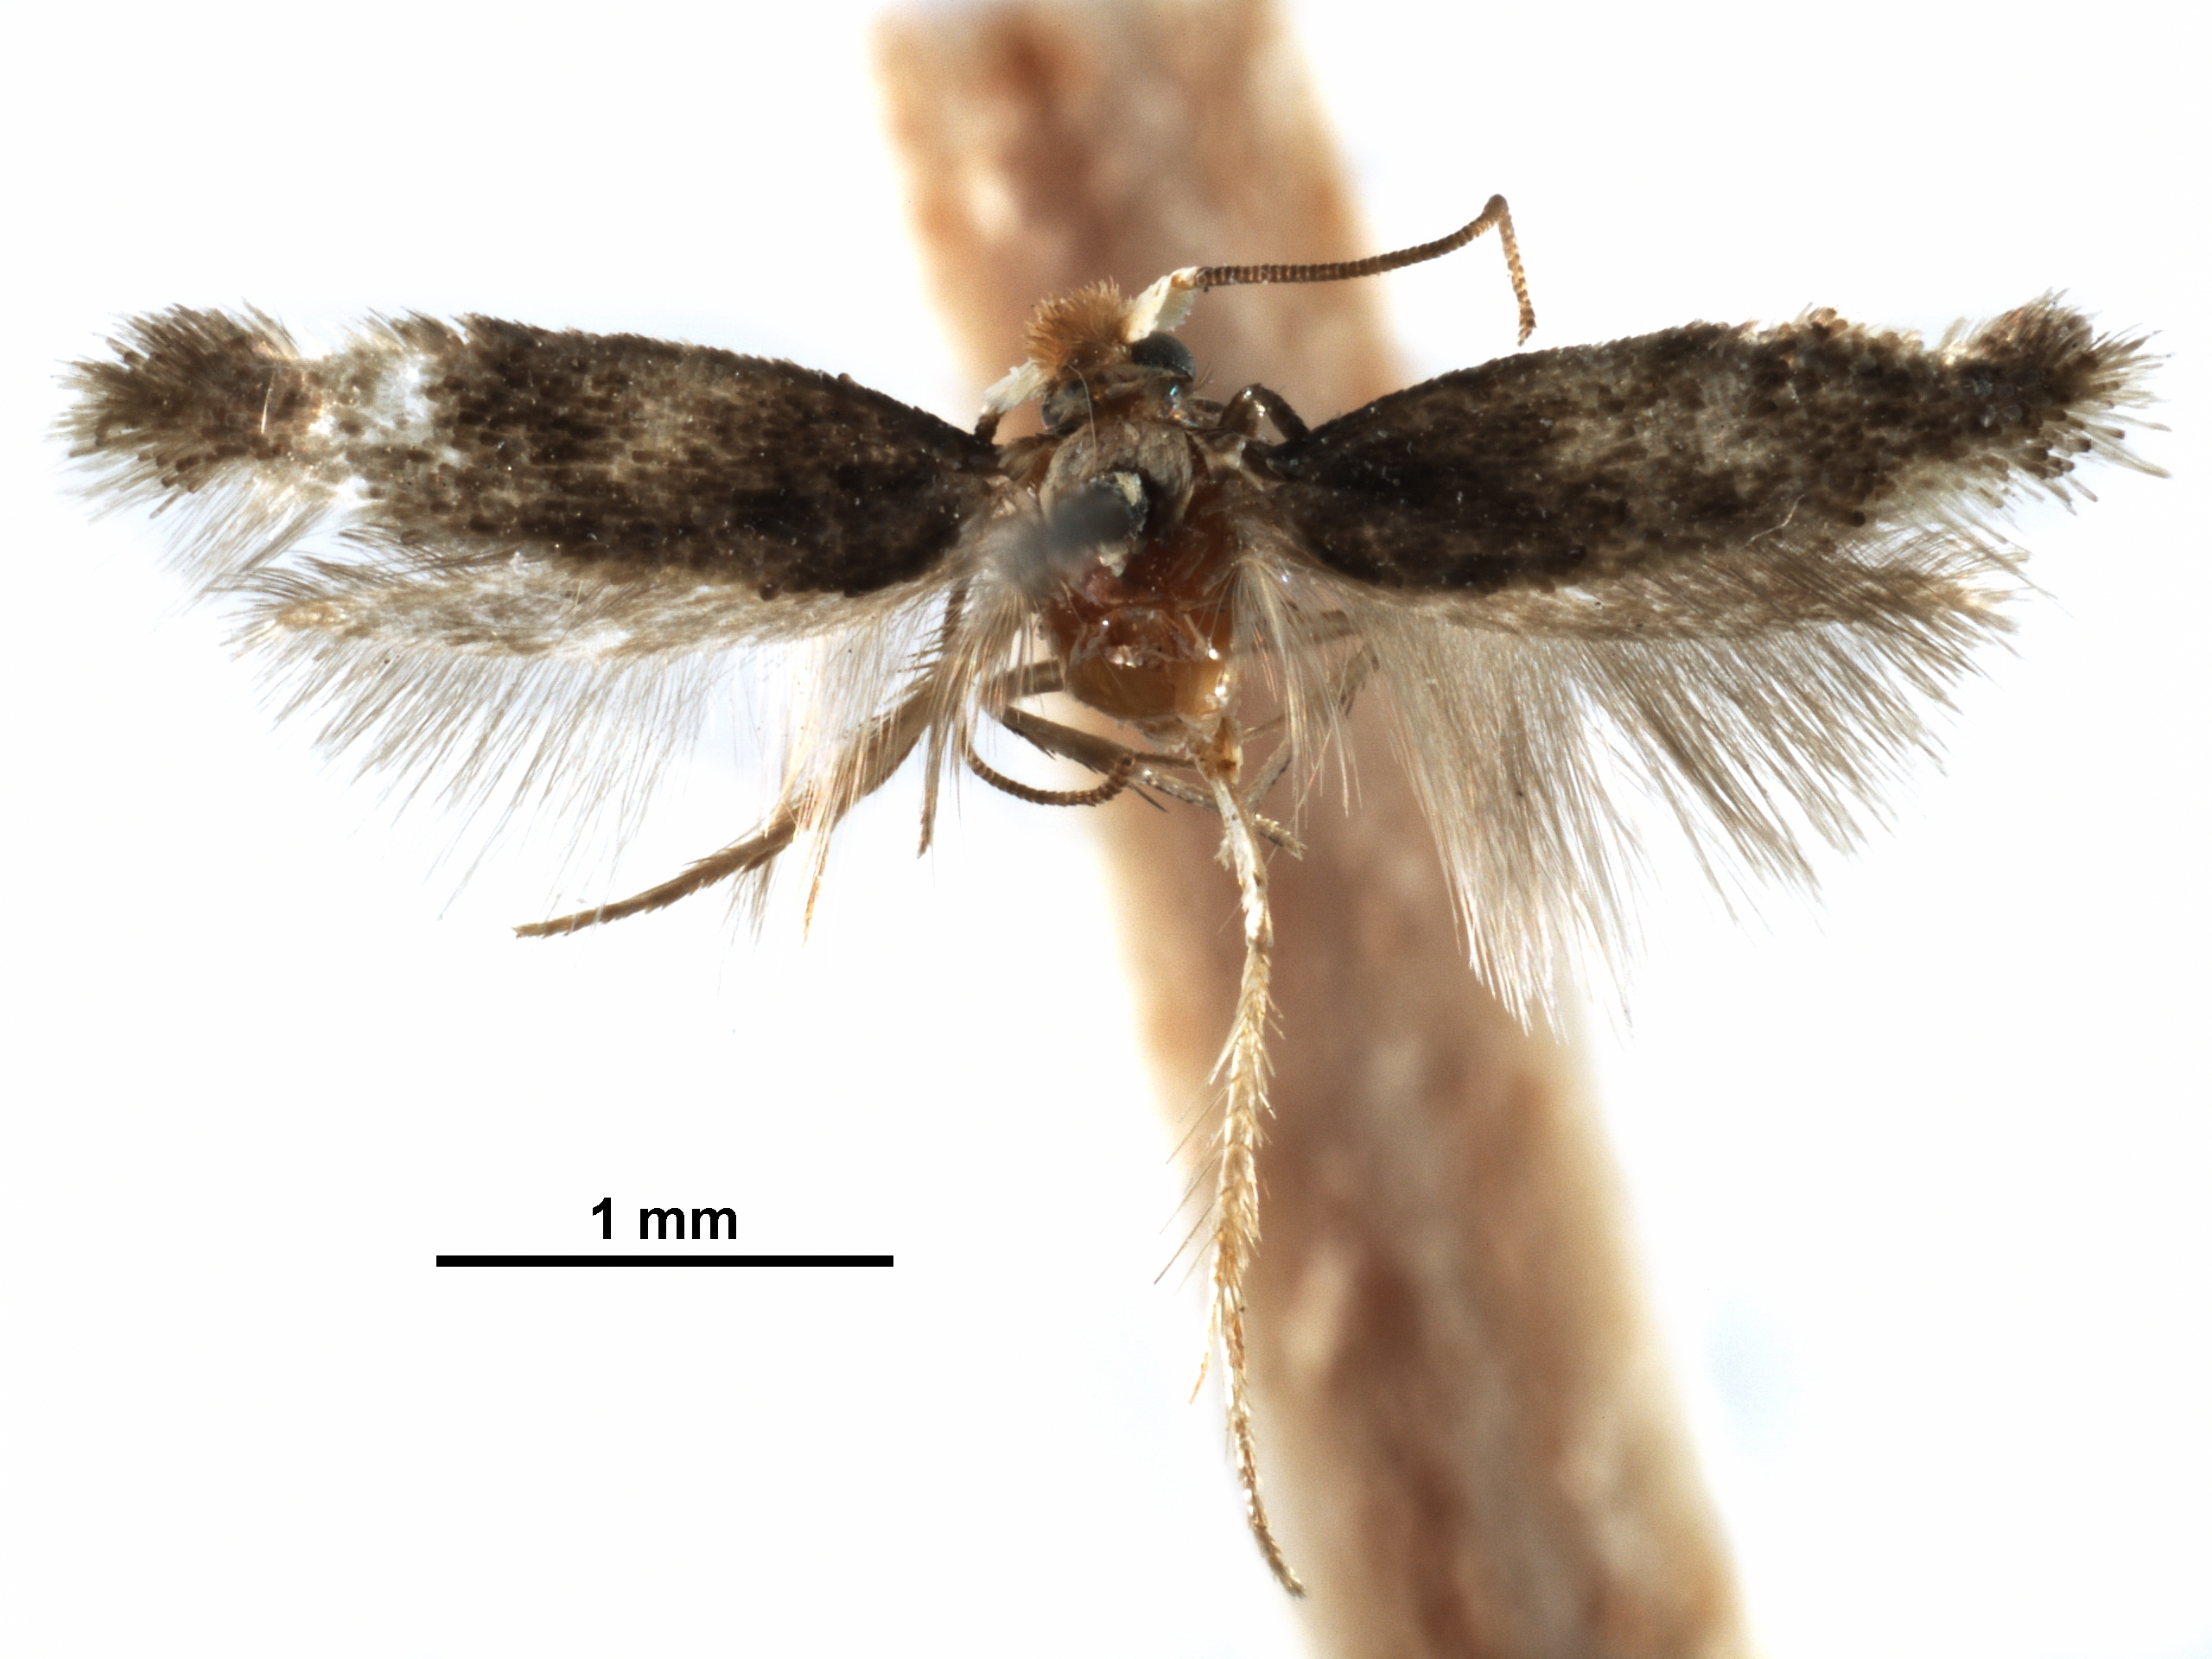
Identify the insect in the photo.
Zimmermannia mesoloba
